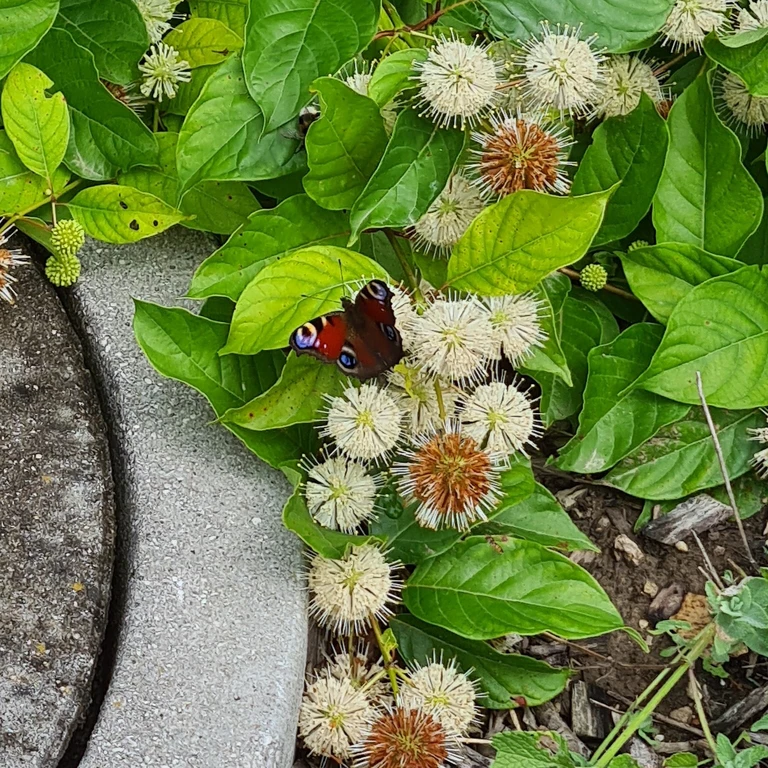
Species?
Aglais io
